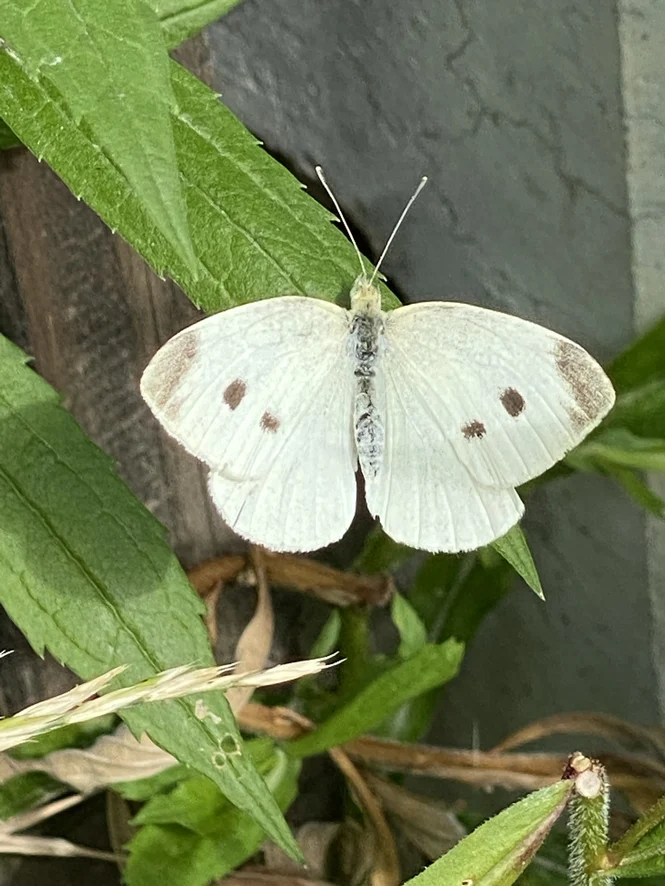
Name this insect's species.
Pieris rapae
